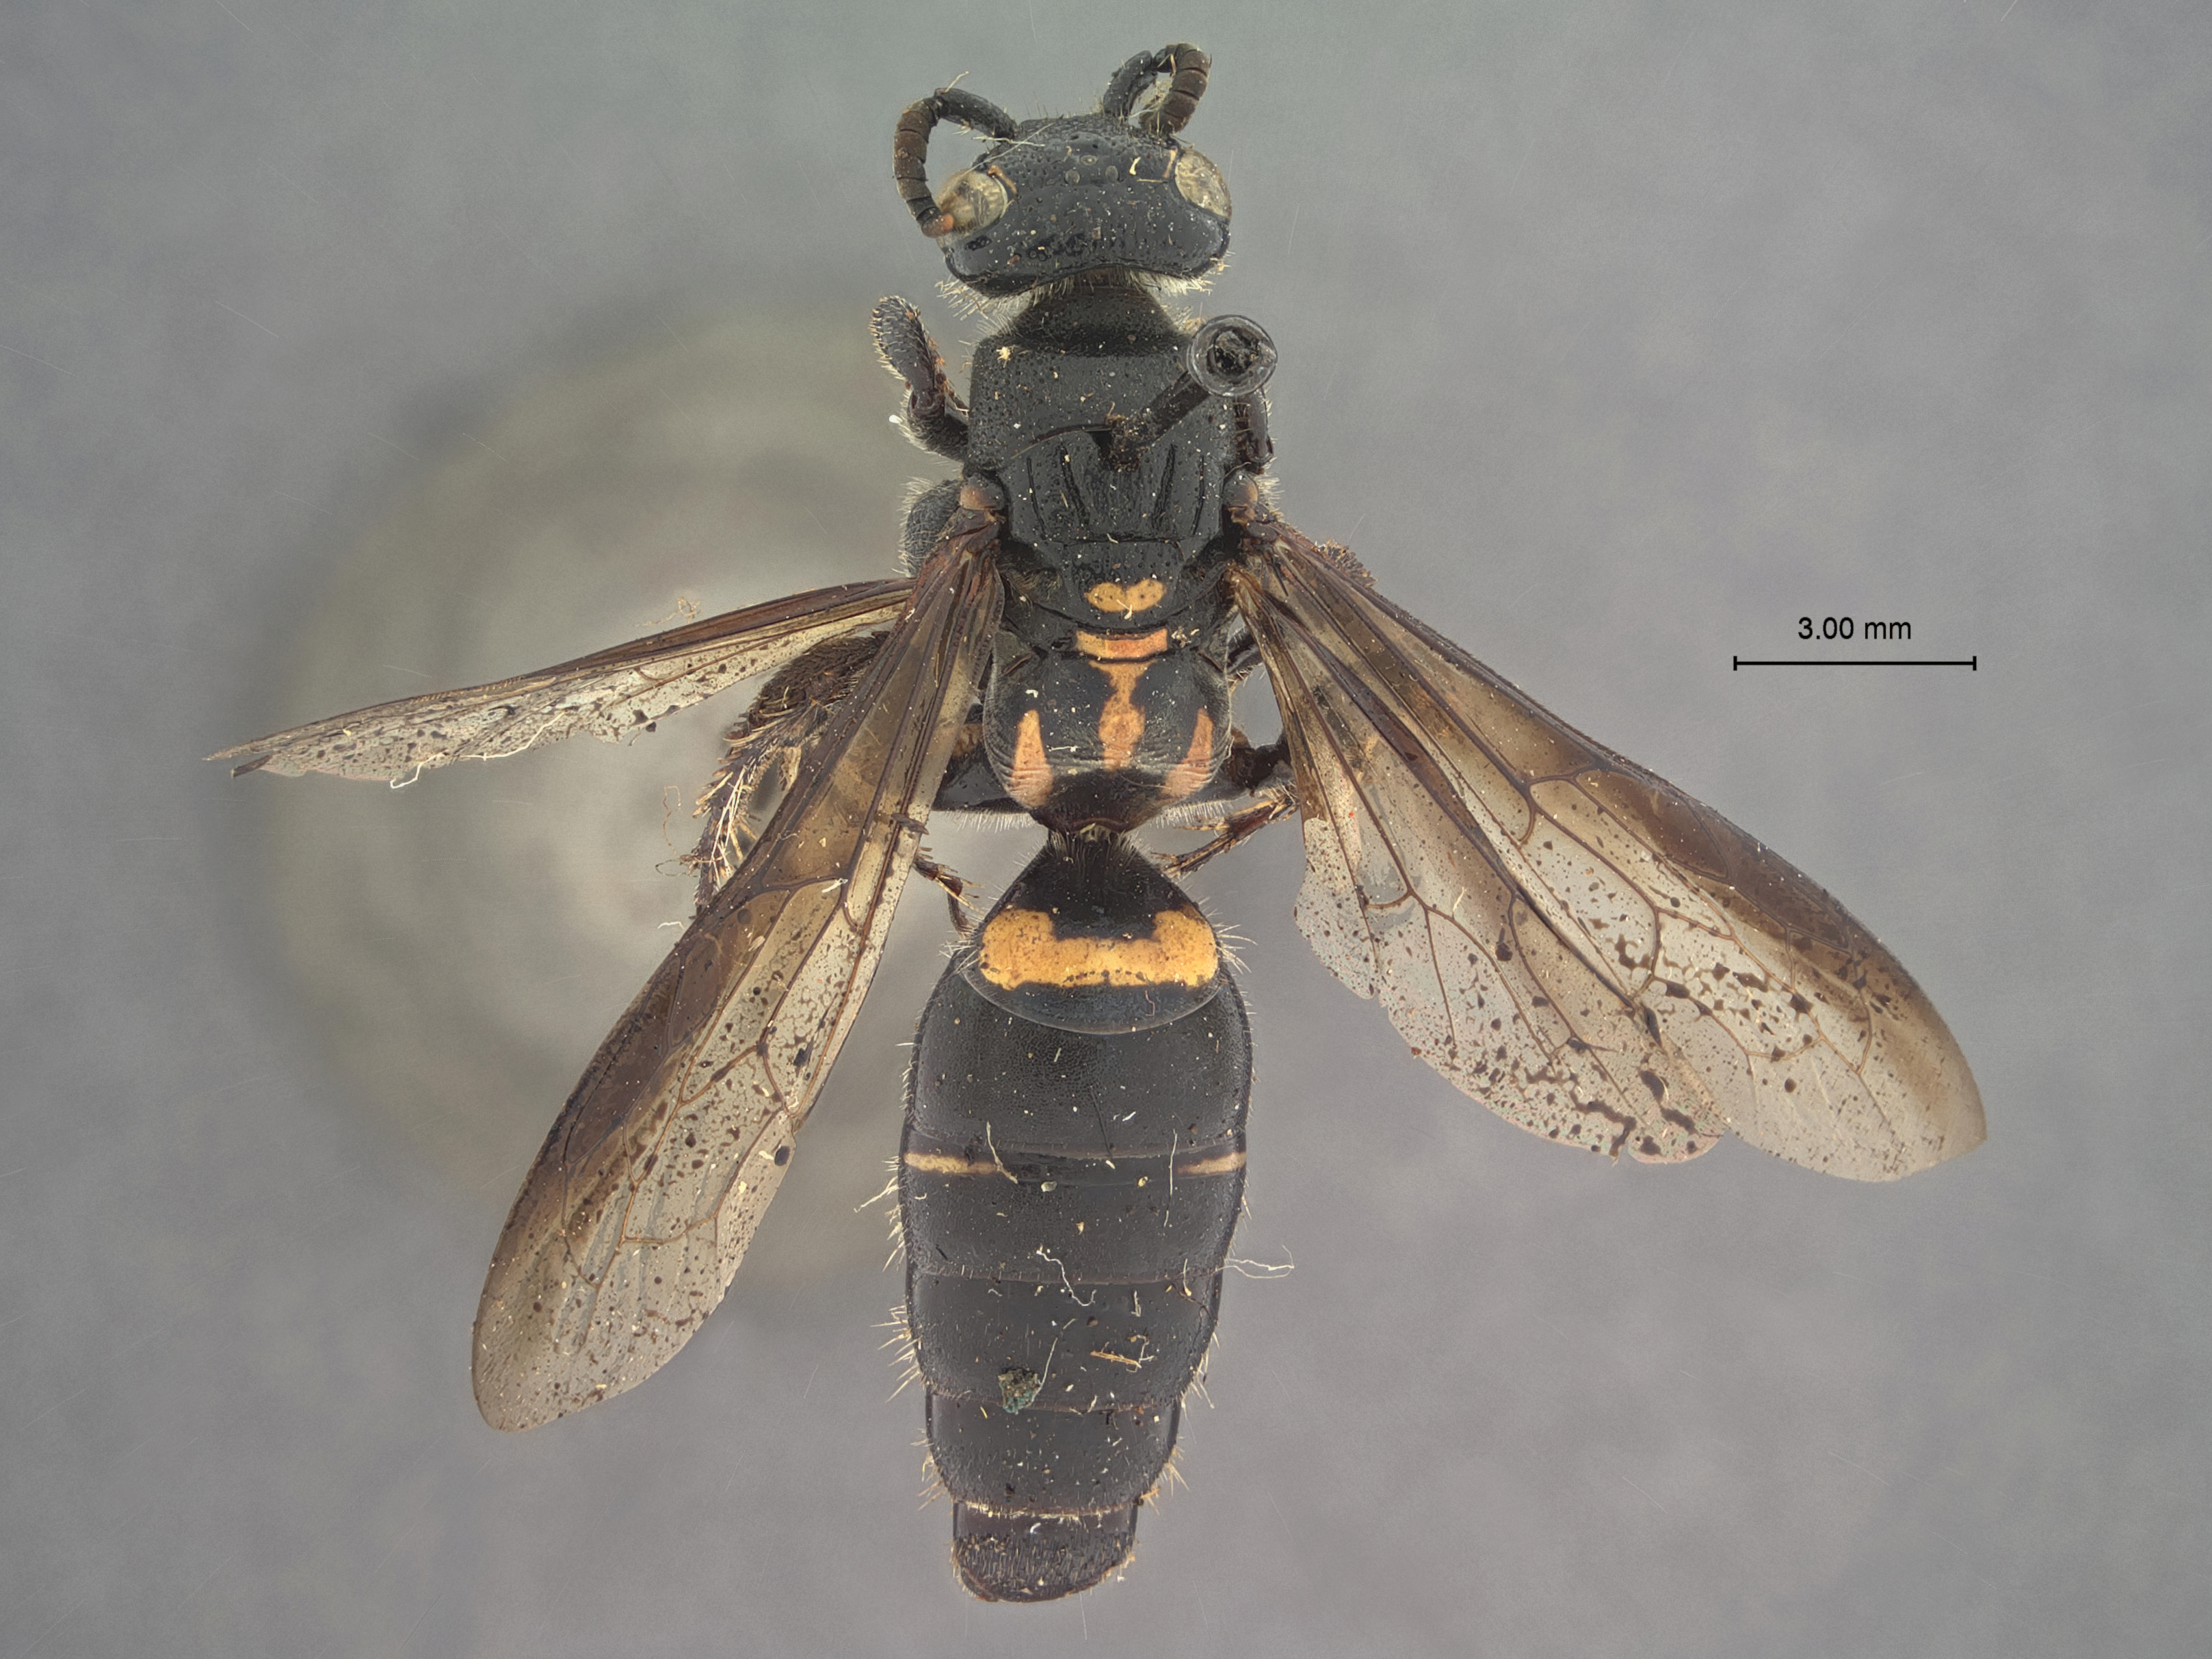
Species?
Elis caracasana
